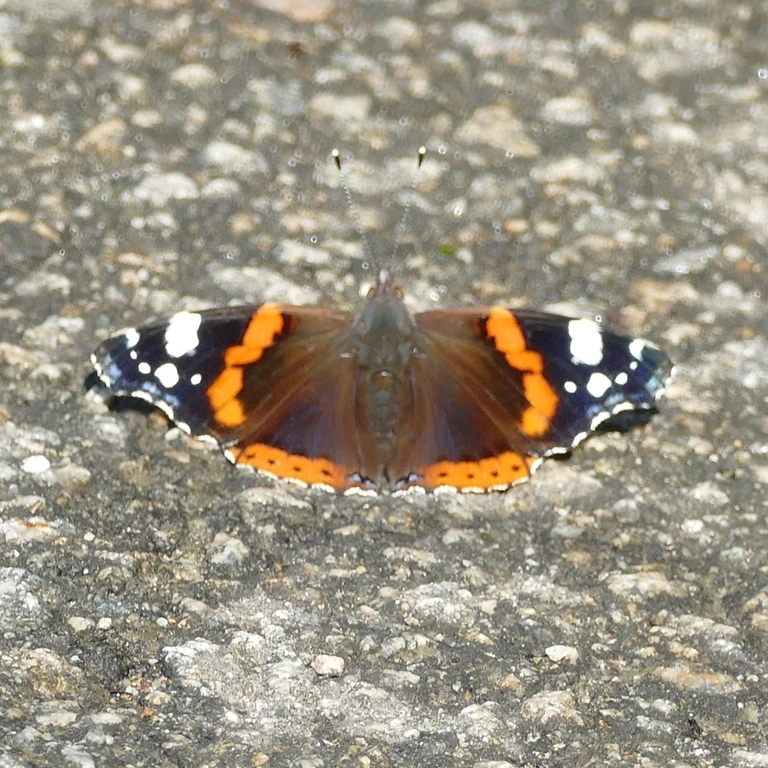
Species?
Vanessa atalanta
